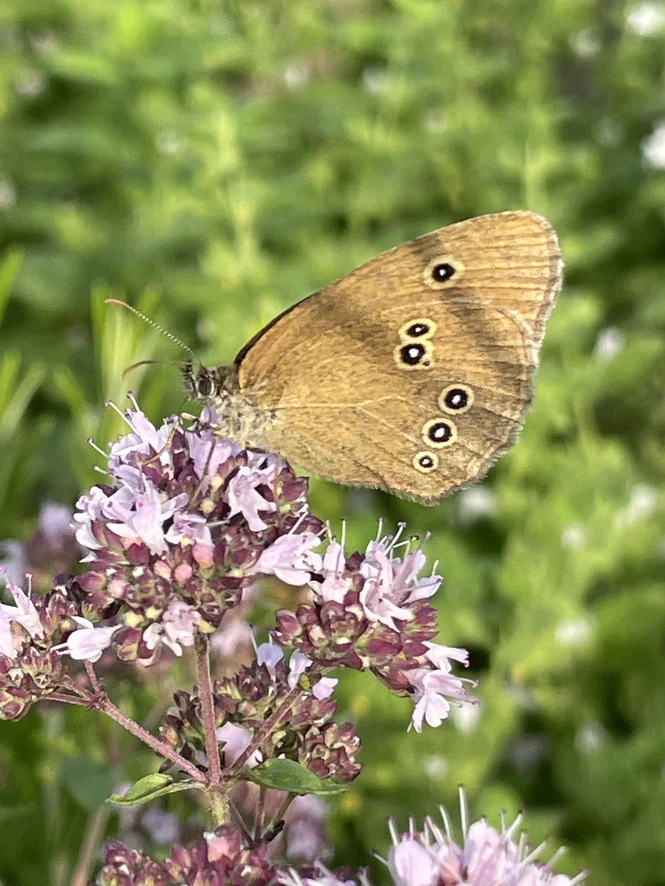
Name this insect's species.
Aphantopus hyperantus
